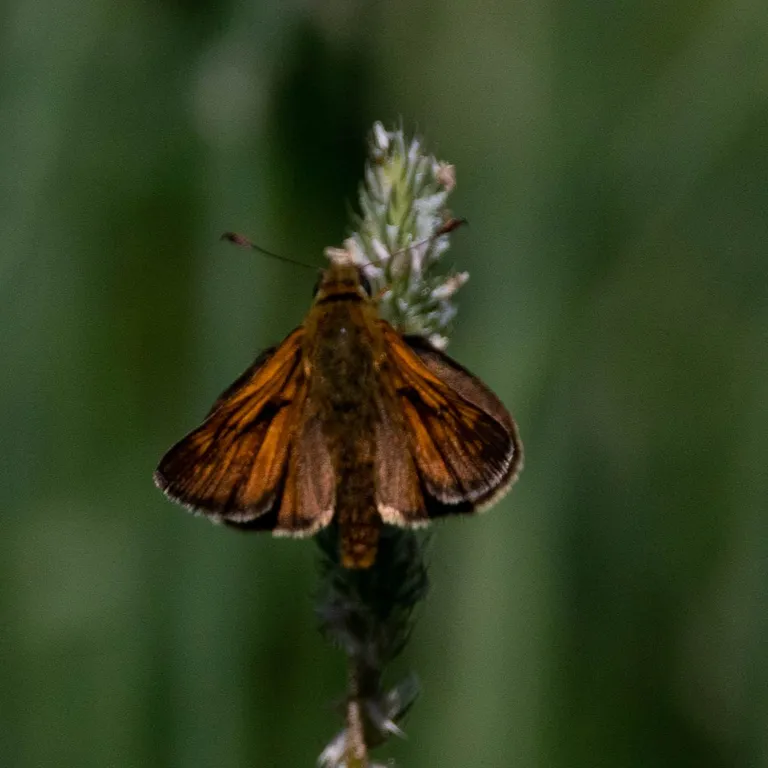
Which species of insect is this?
Ochlodes sylvanus (also Ochlodes venata)
